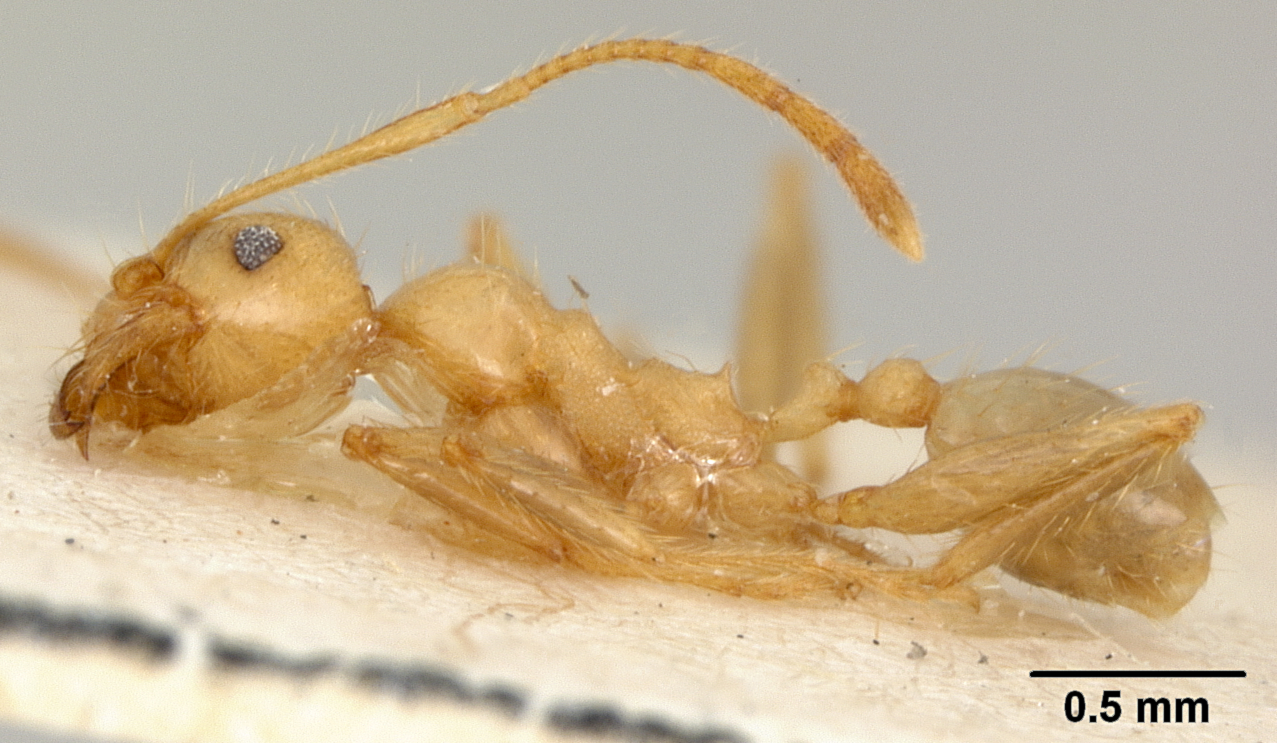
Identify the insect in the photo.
Pheidole cavannae
